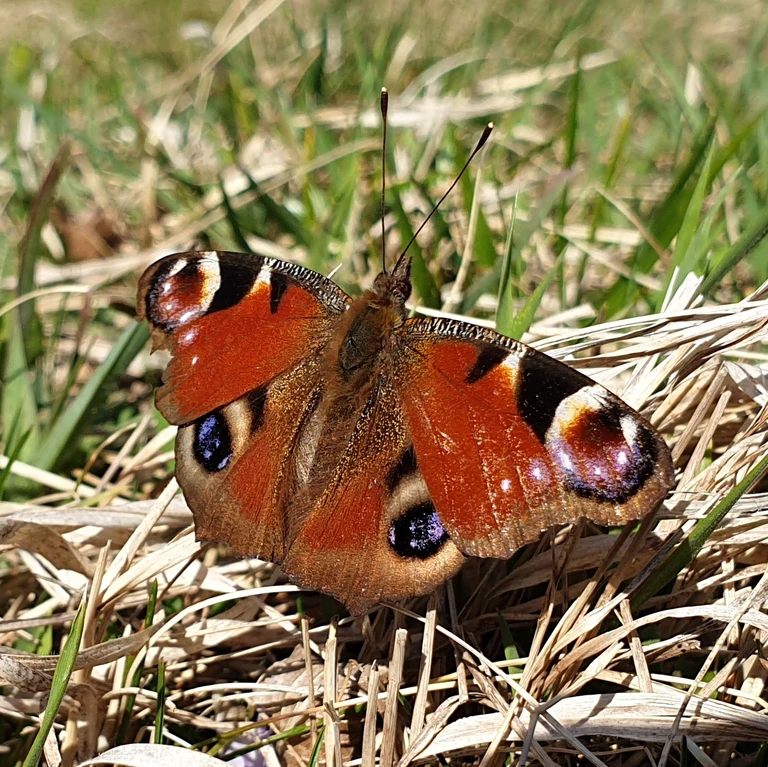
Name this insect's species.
Aglais io
